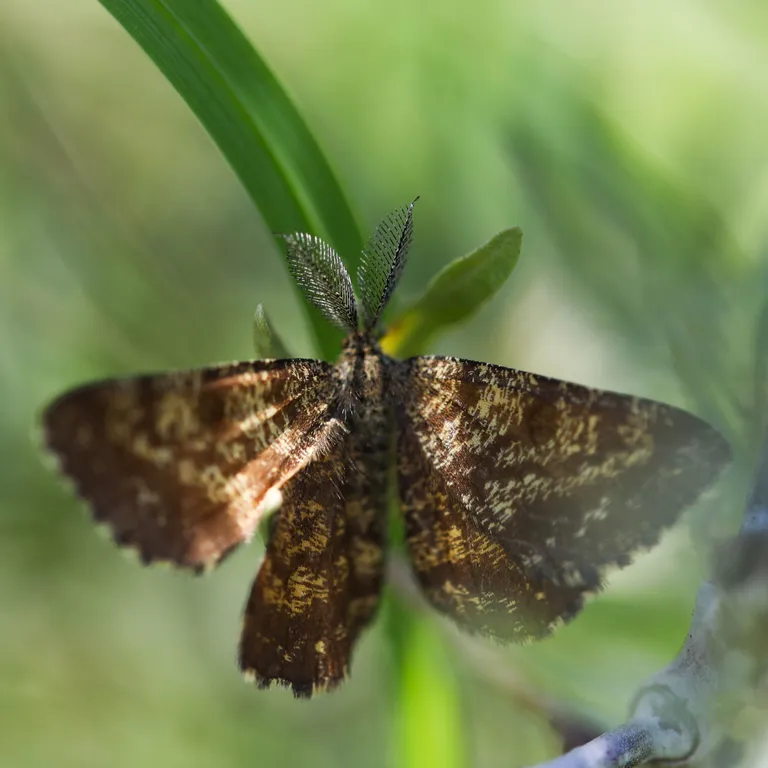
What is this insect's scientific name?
Ematurga atomaria
